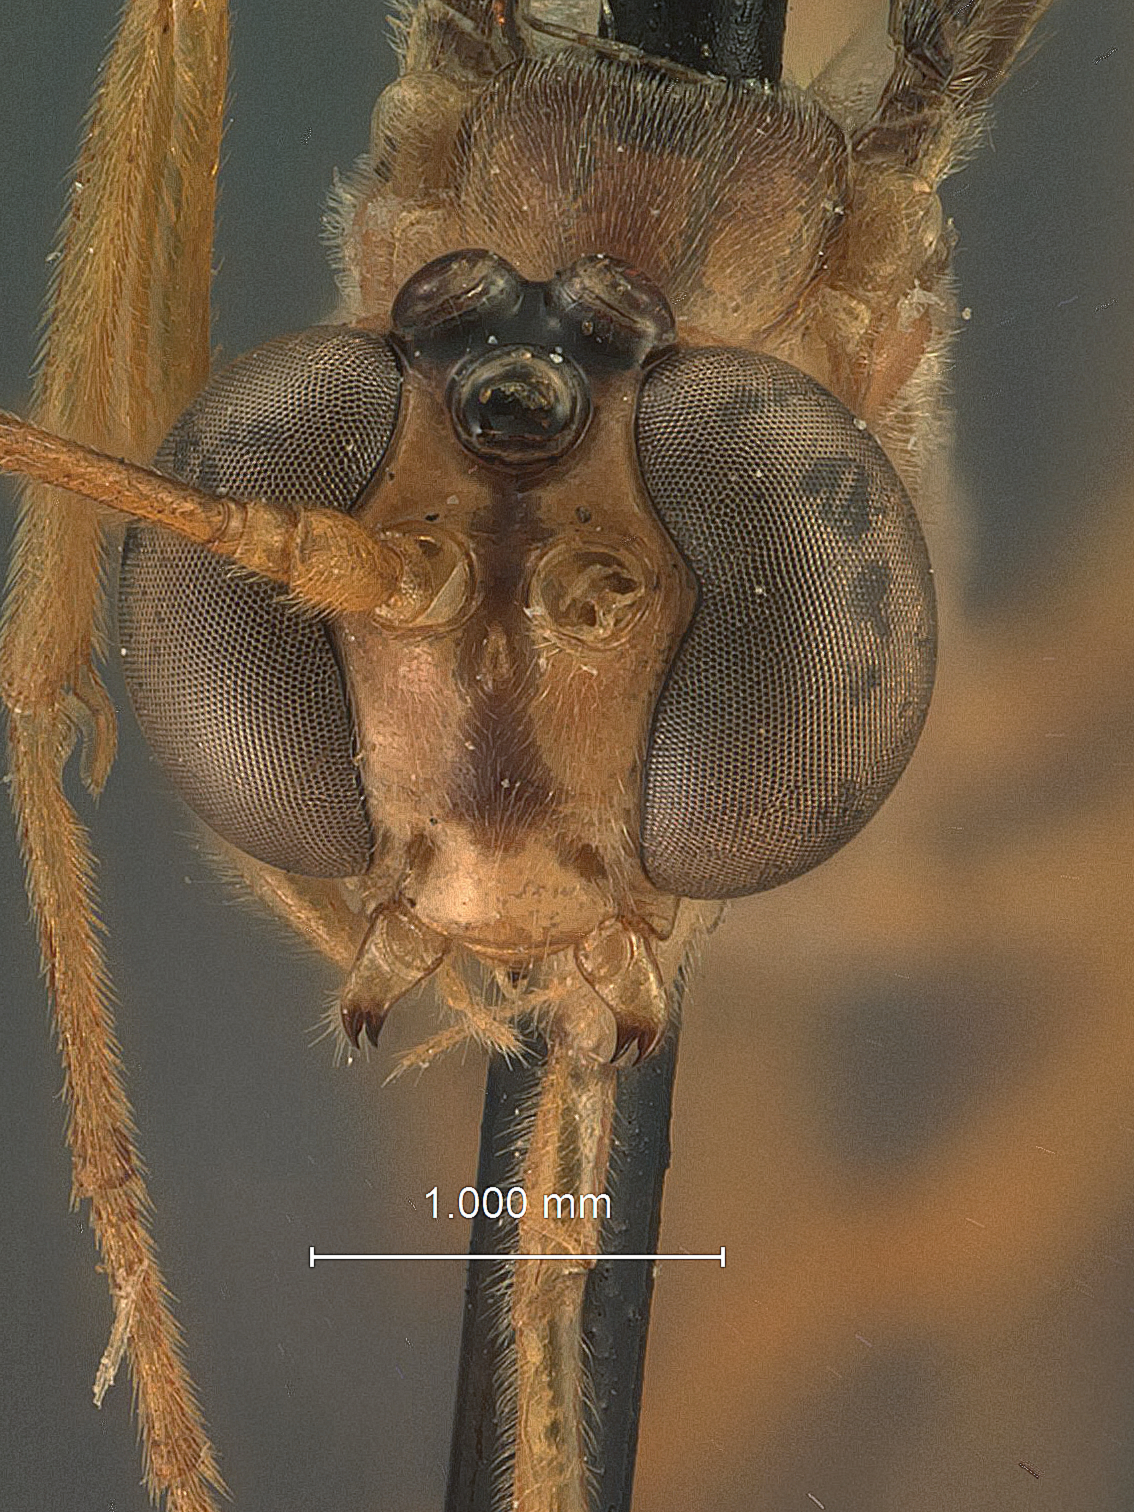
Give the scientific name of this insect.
Enicospilus miscophus
